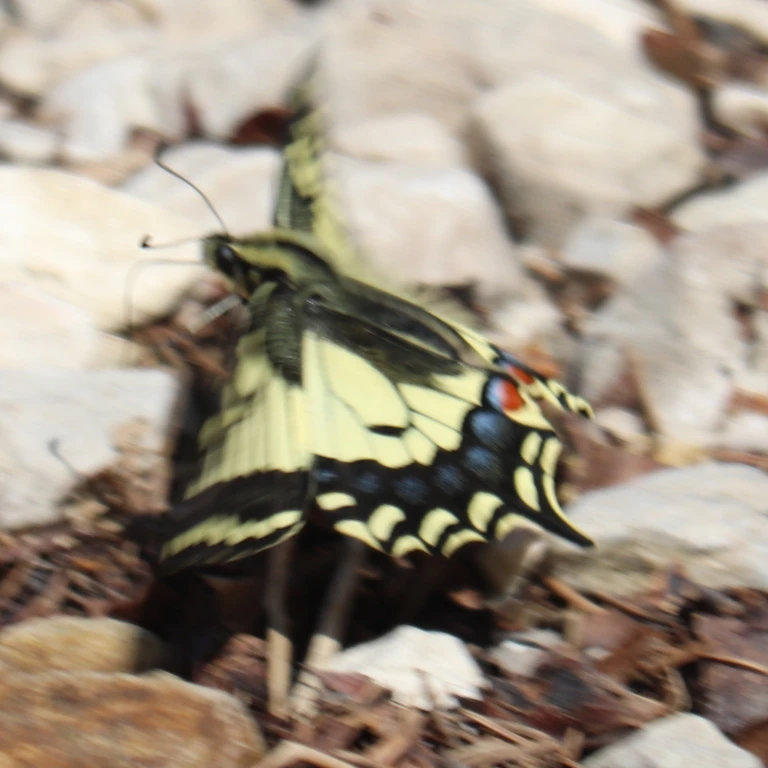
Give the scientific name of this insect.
Papilio machaon
